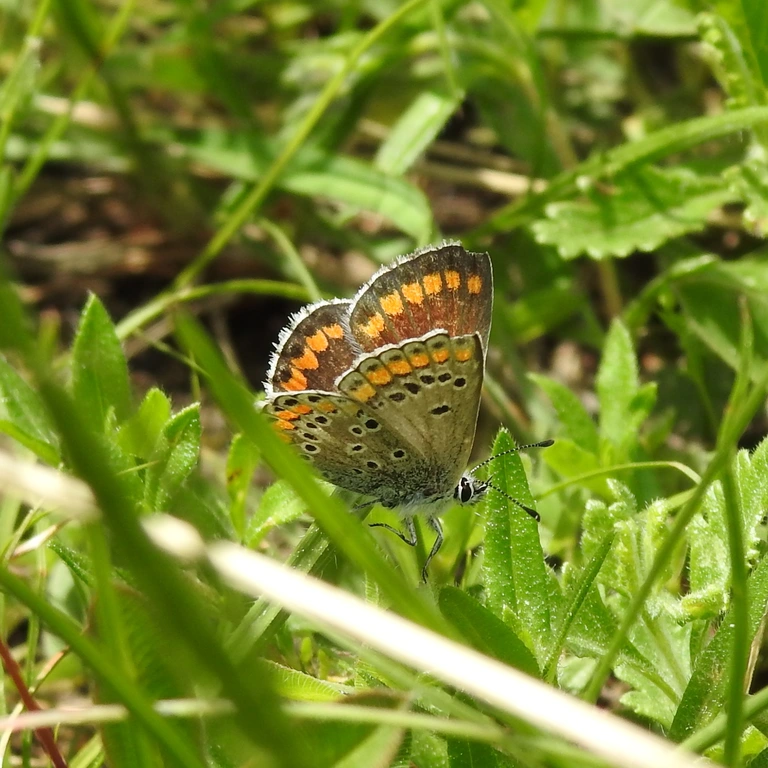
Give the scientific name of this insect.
Aricia agestis/artaxerxes
